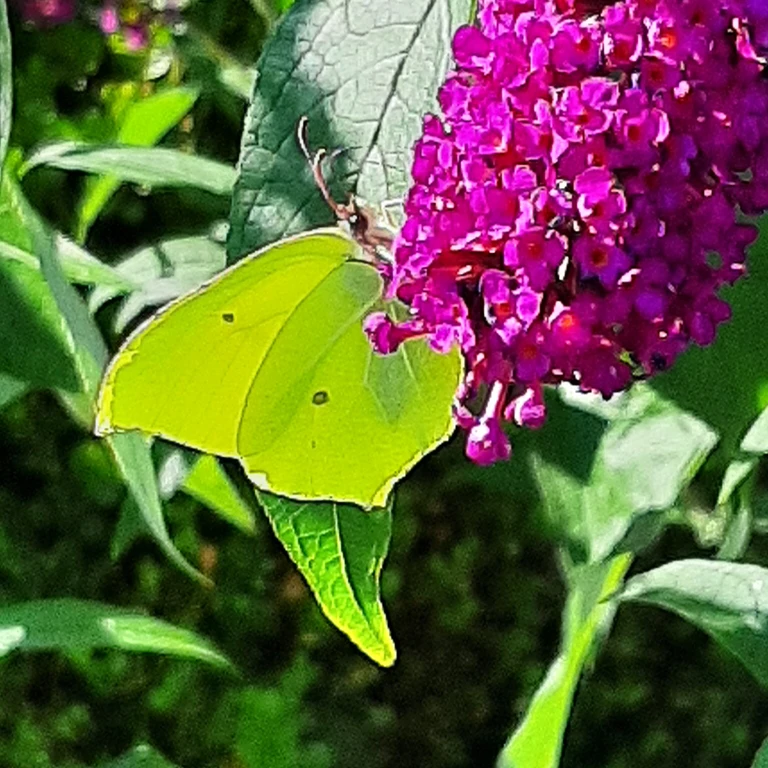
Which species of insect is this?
Gonepteryx rhamni
